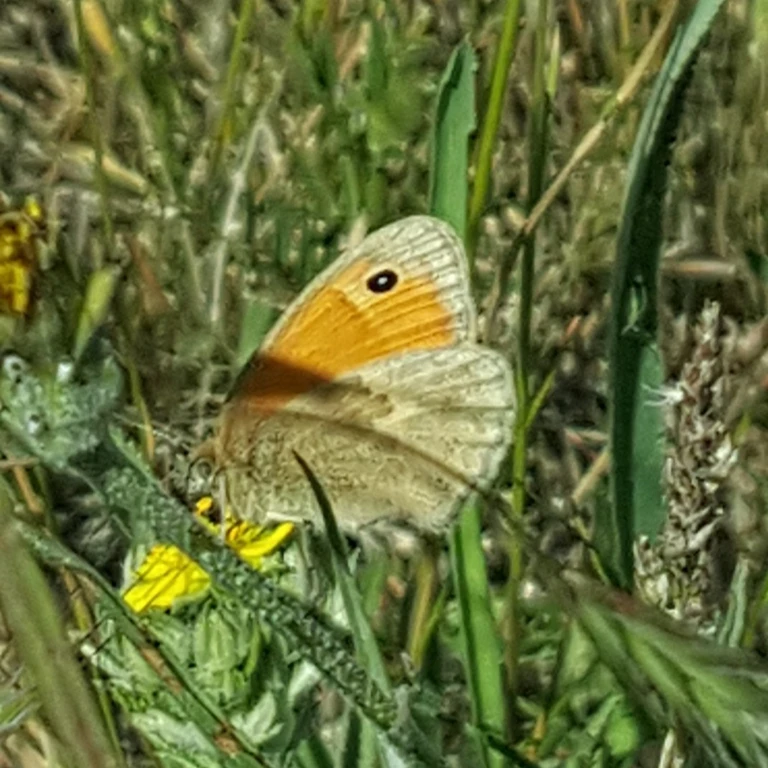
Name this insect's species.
Coenonympha pamphilus
